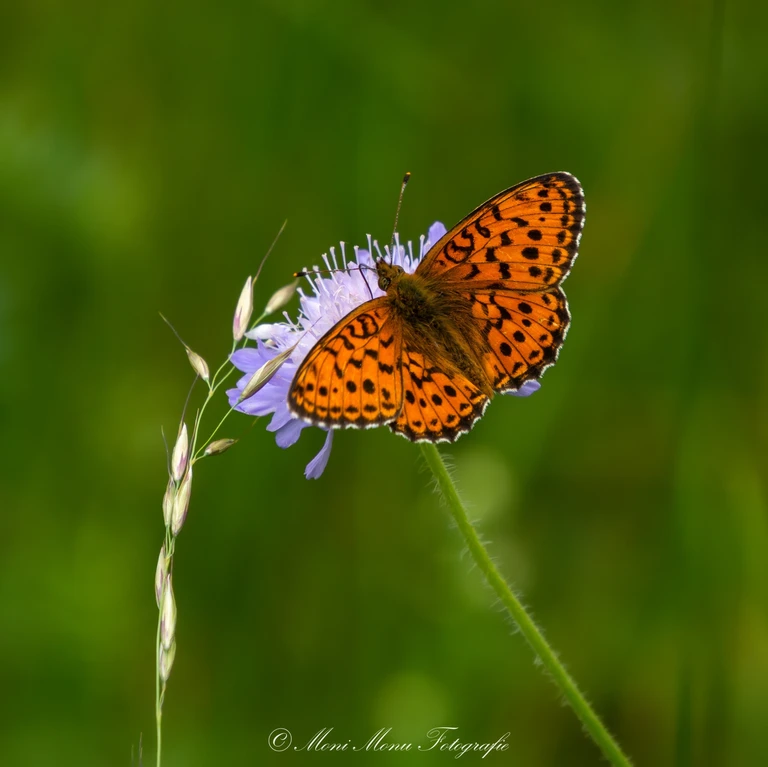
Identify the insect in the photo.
Brenthis ino
